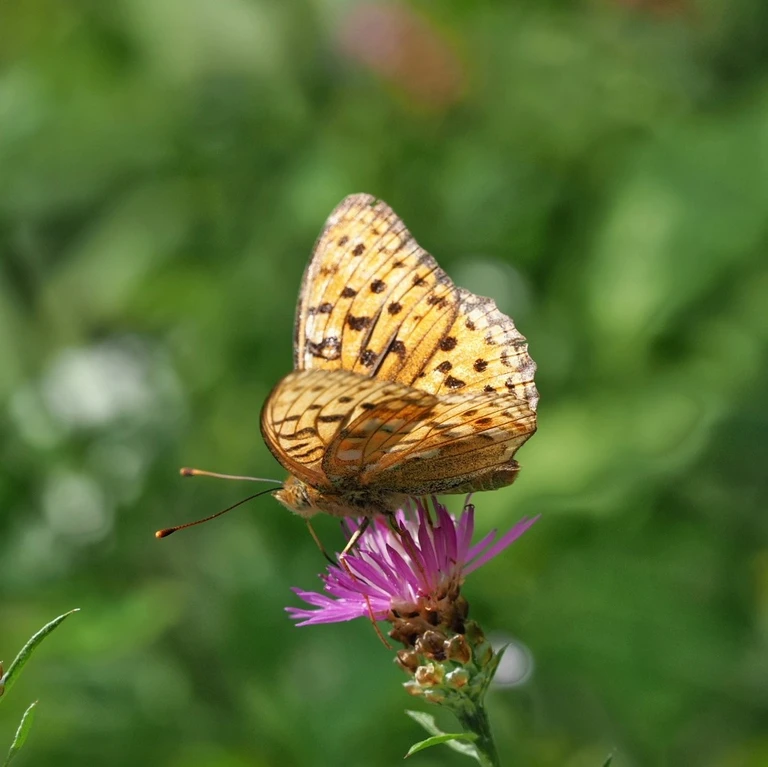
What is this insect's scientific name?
Fabriciana adippe
